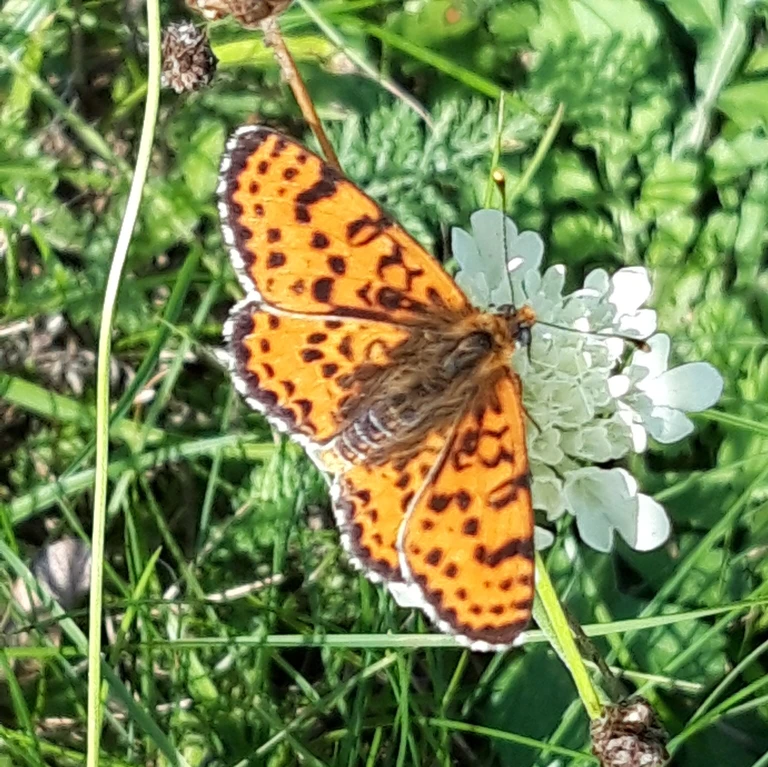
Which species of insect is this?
Melitaea didyma
